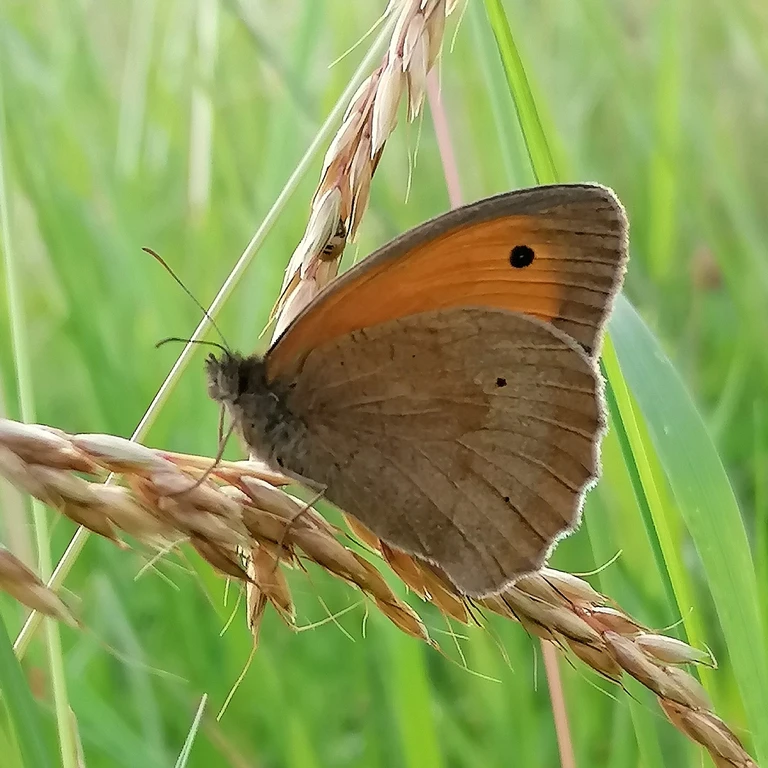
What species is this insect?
Maniola jurtina
